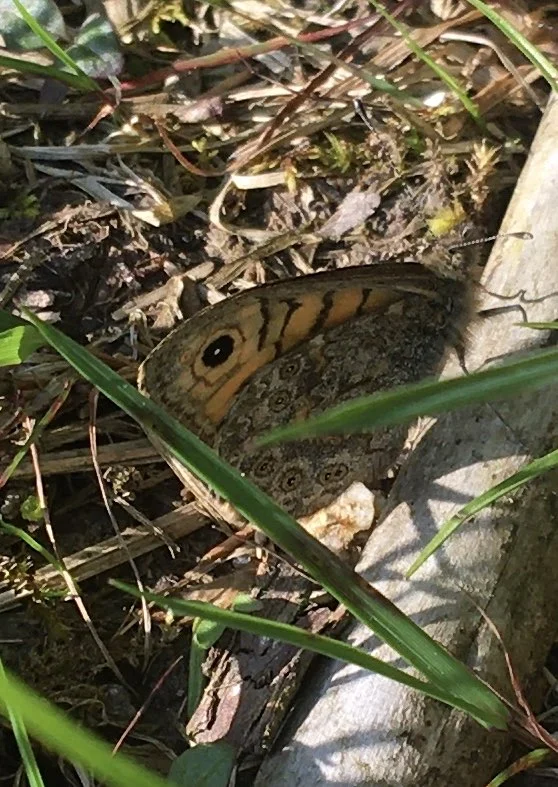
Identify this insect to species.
Lasiommata megera (also Pararge megera)
